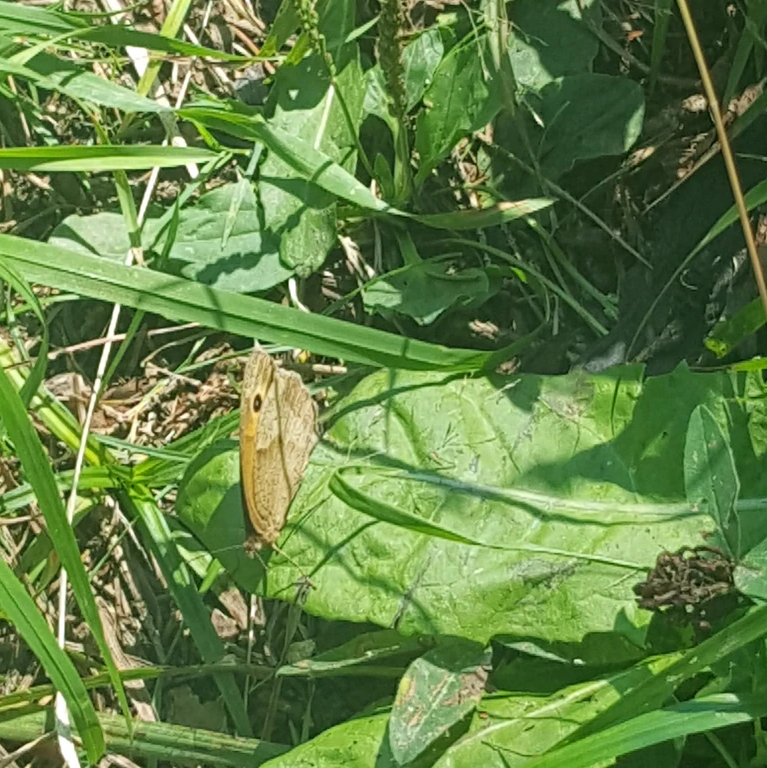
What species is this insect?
Maniola jurtina
